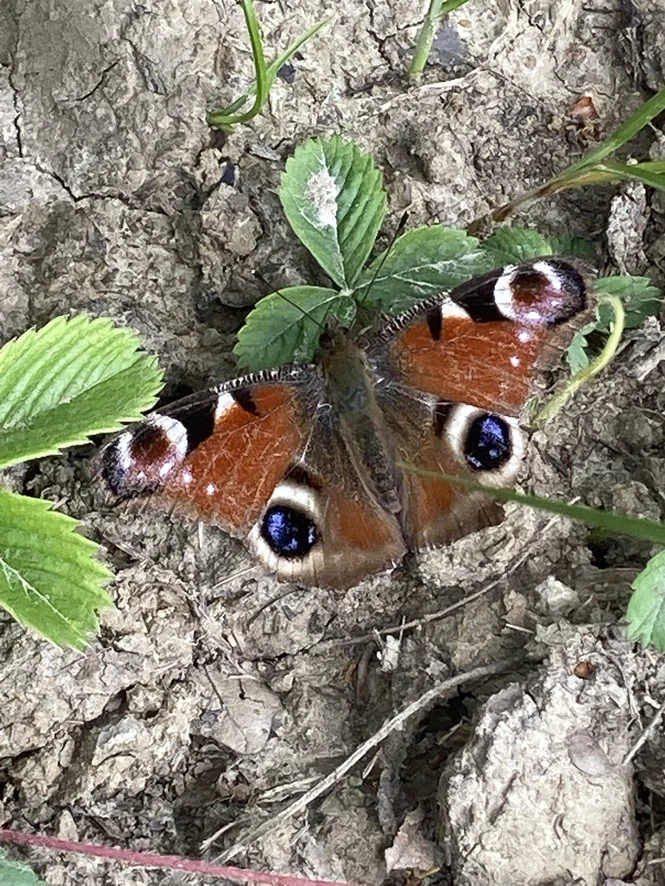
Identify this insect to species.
Aglais io
